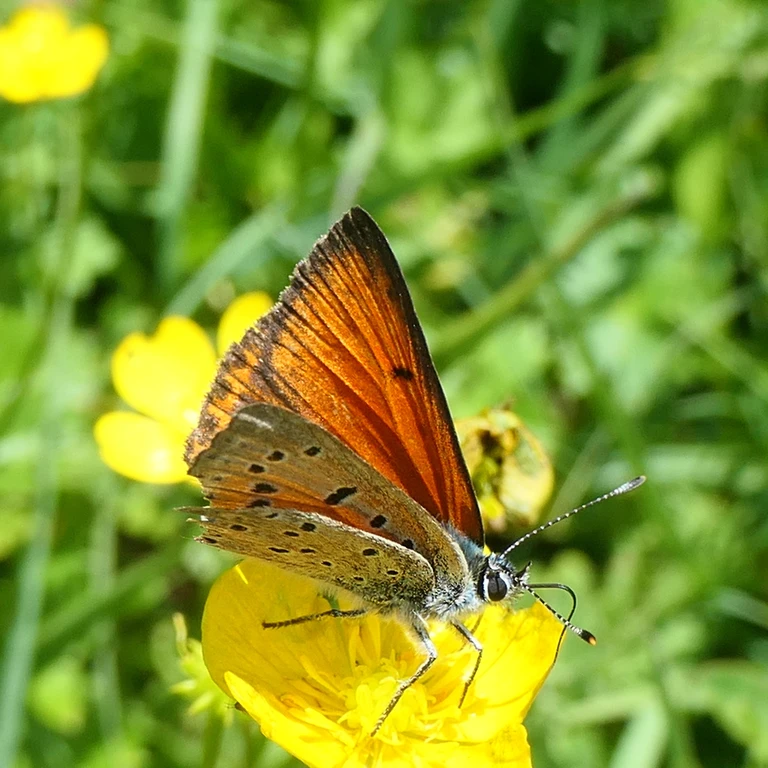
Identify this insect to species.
Lycaena hippothoe (also Palaeochrysophanus hippothoe)
